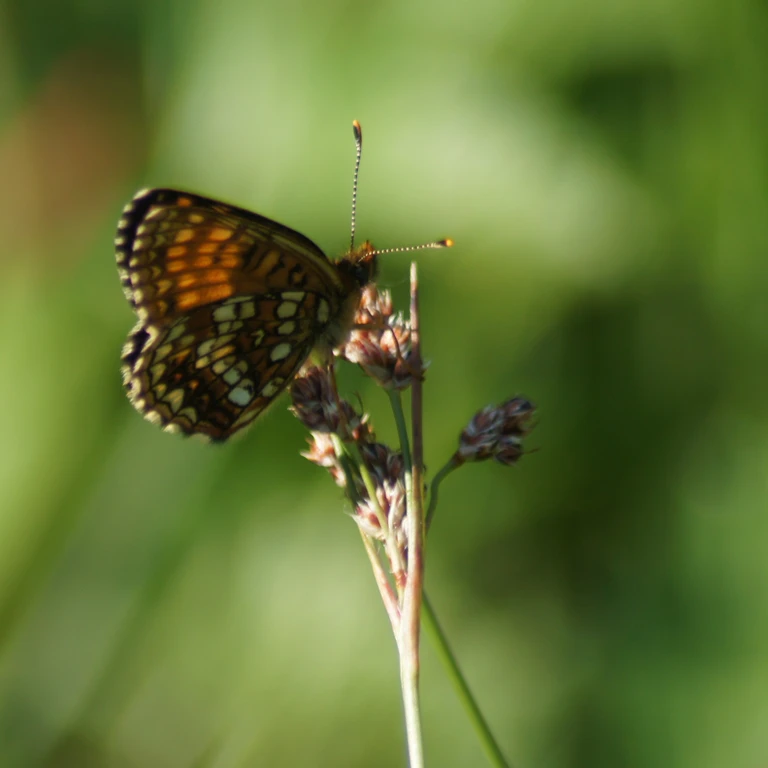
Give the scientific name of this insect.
Melitaea diamina
